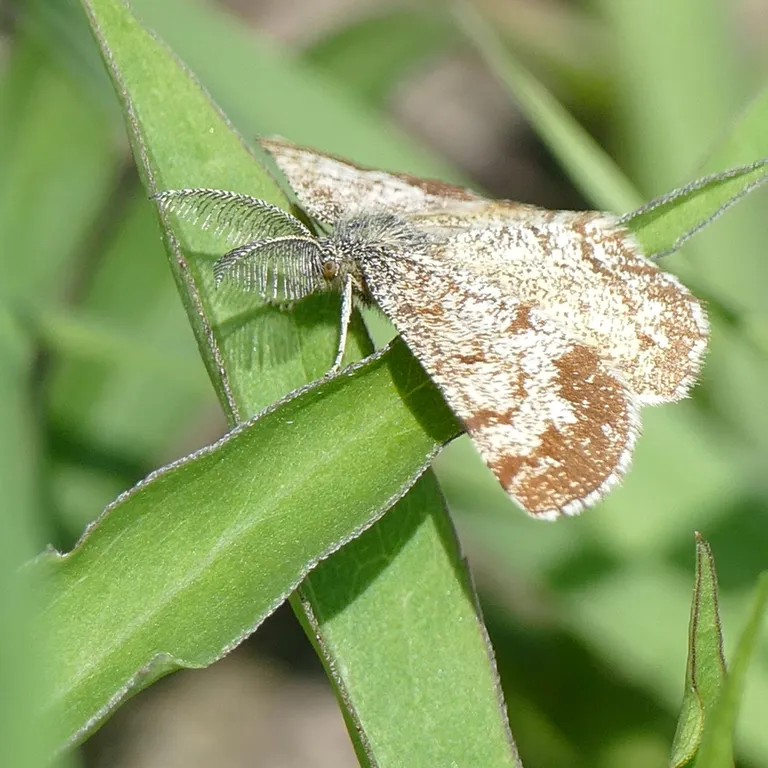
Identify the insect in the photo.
Ematurga atomaria
